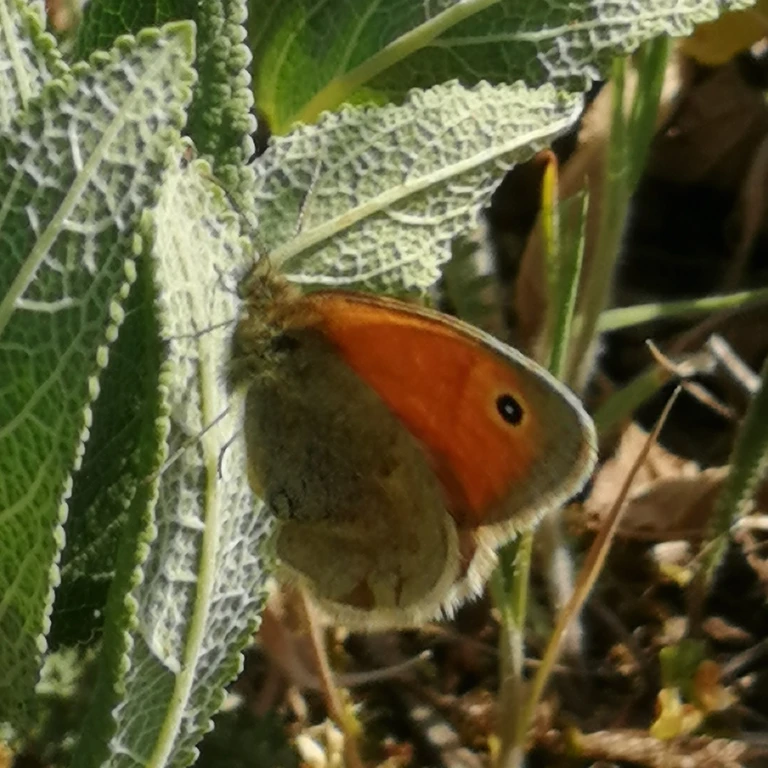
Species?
Coenonympha pamphilus
